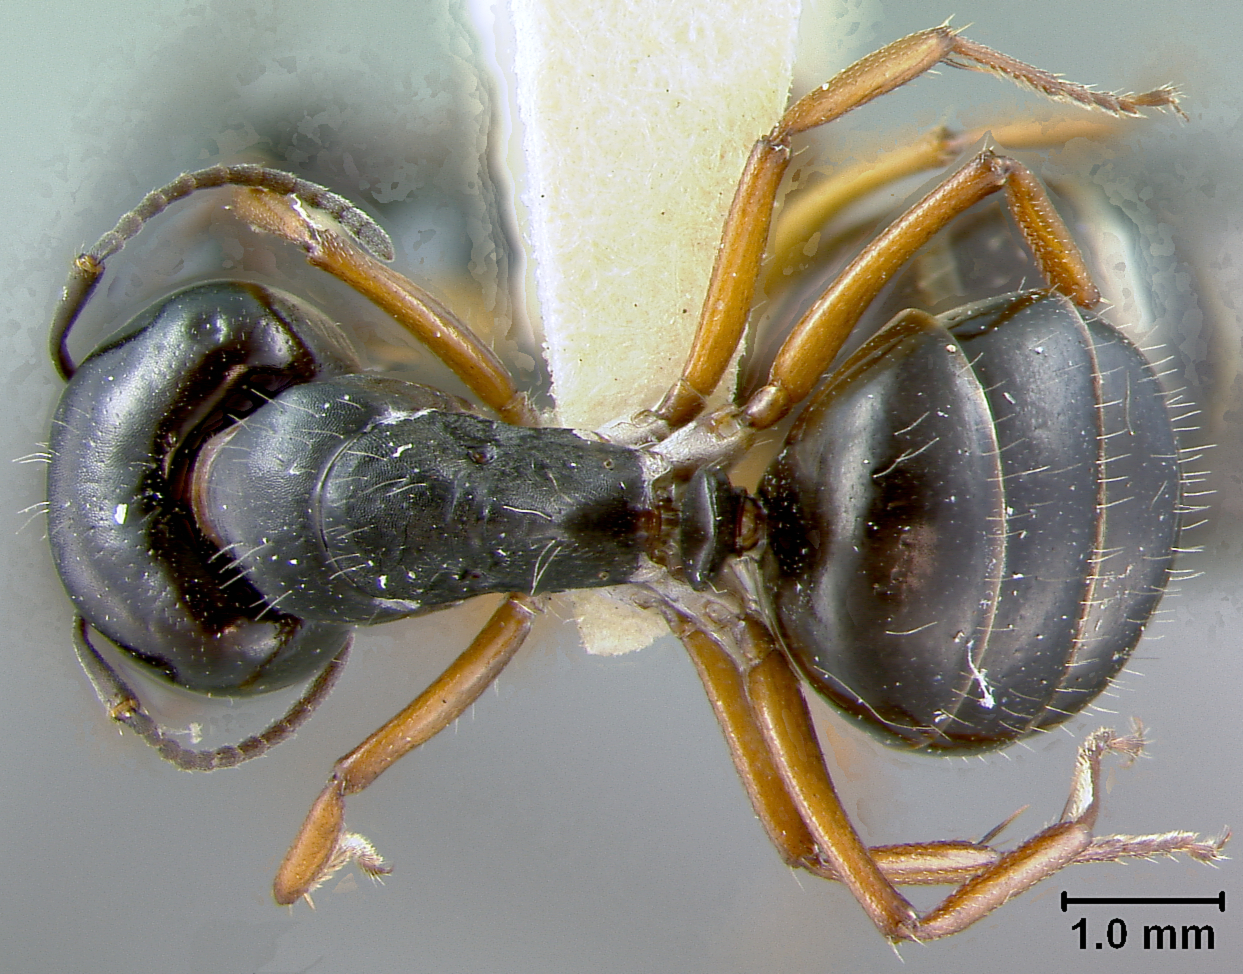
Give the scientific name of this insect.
Camponotus darlingtoni
